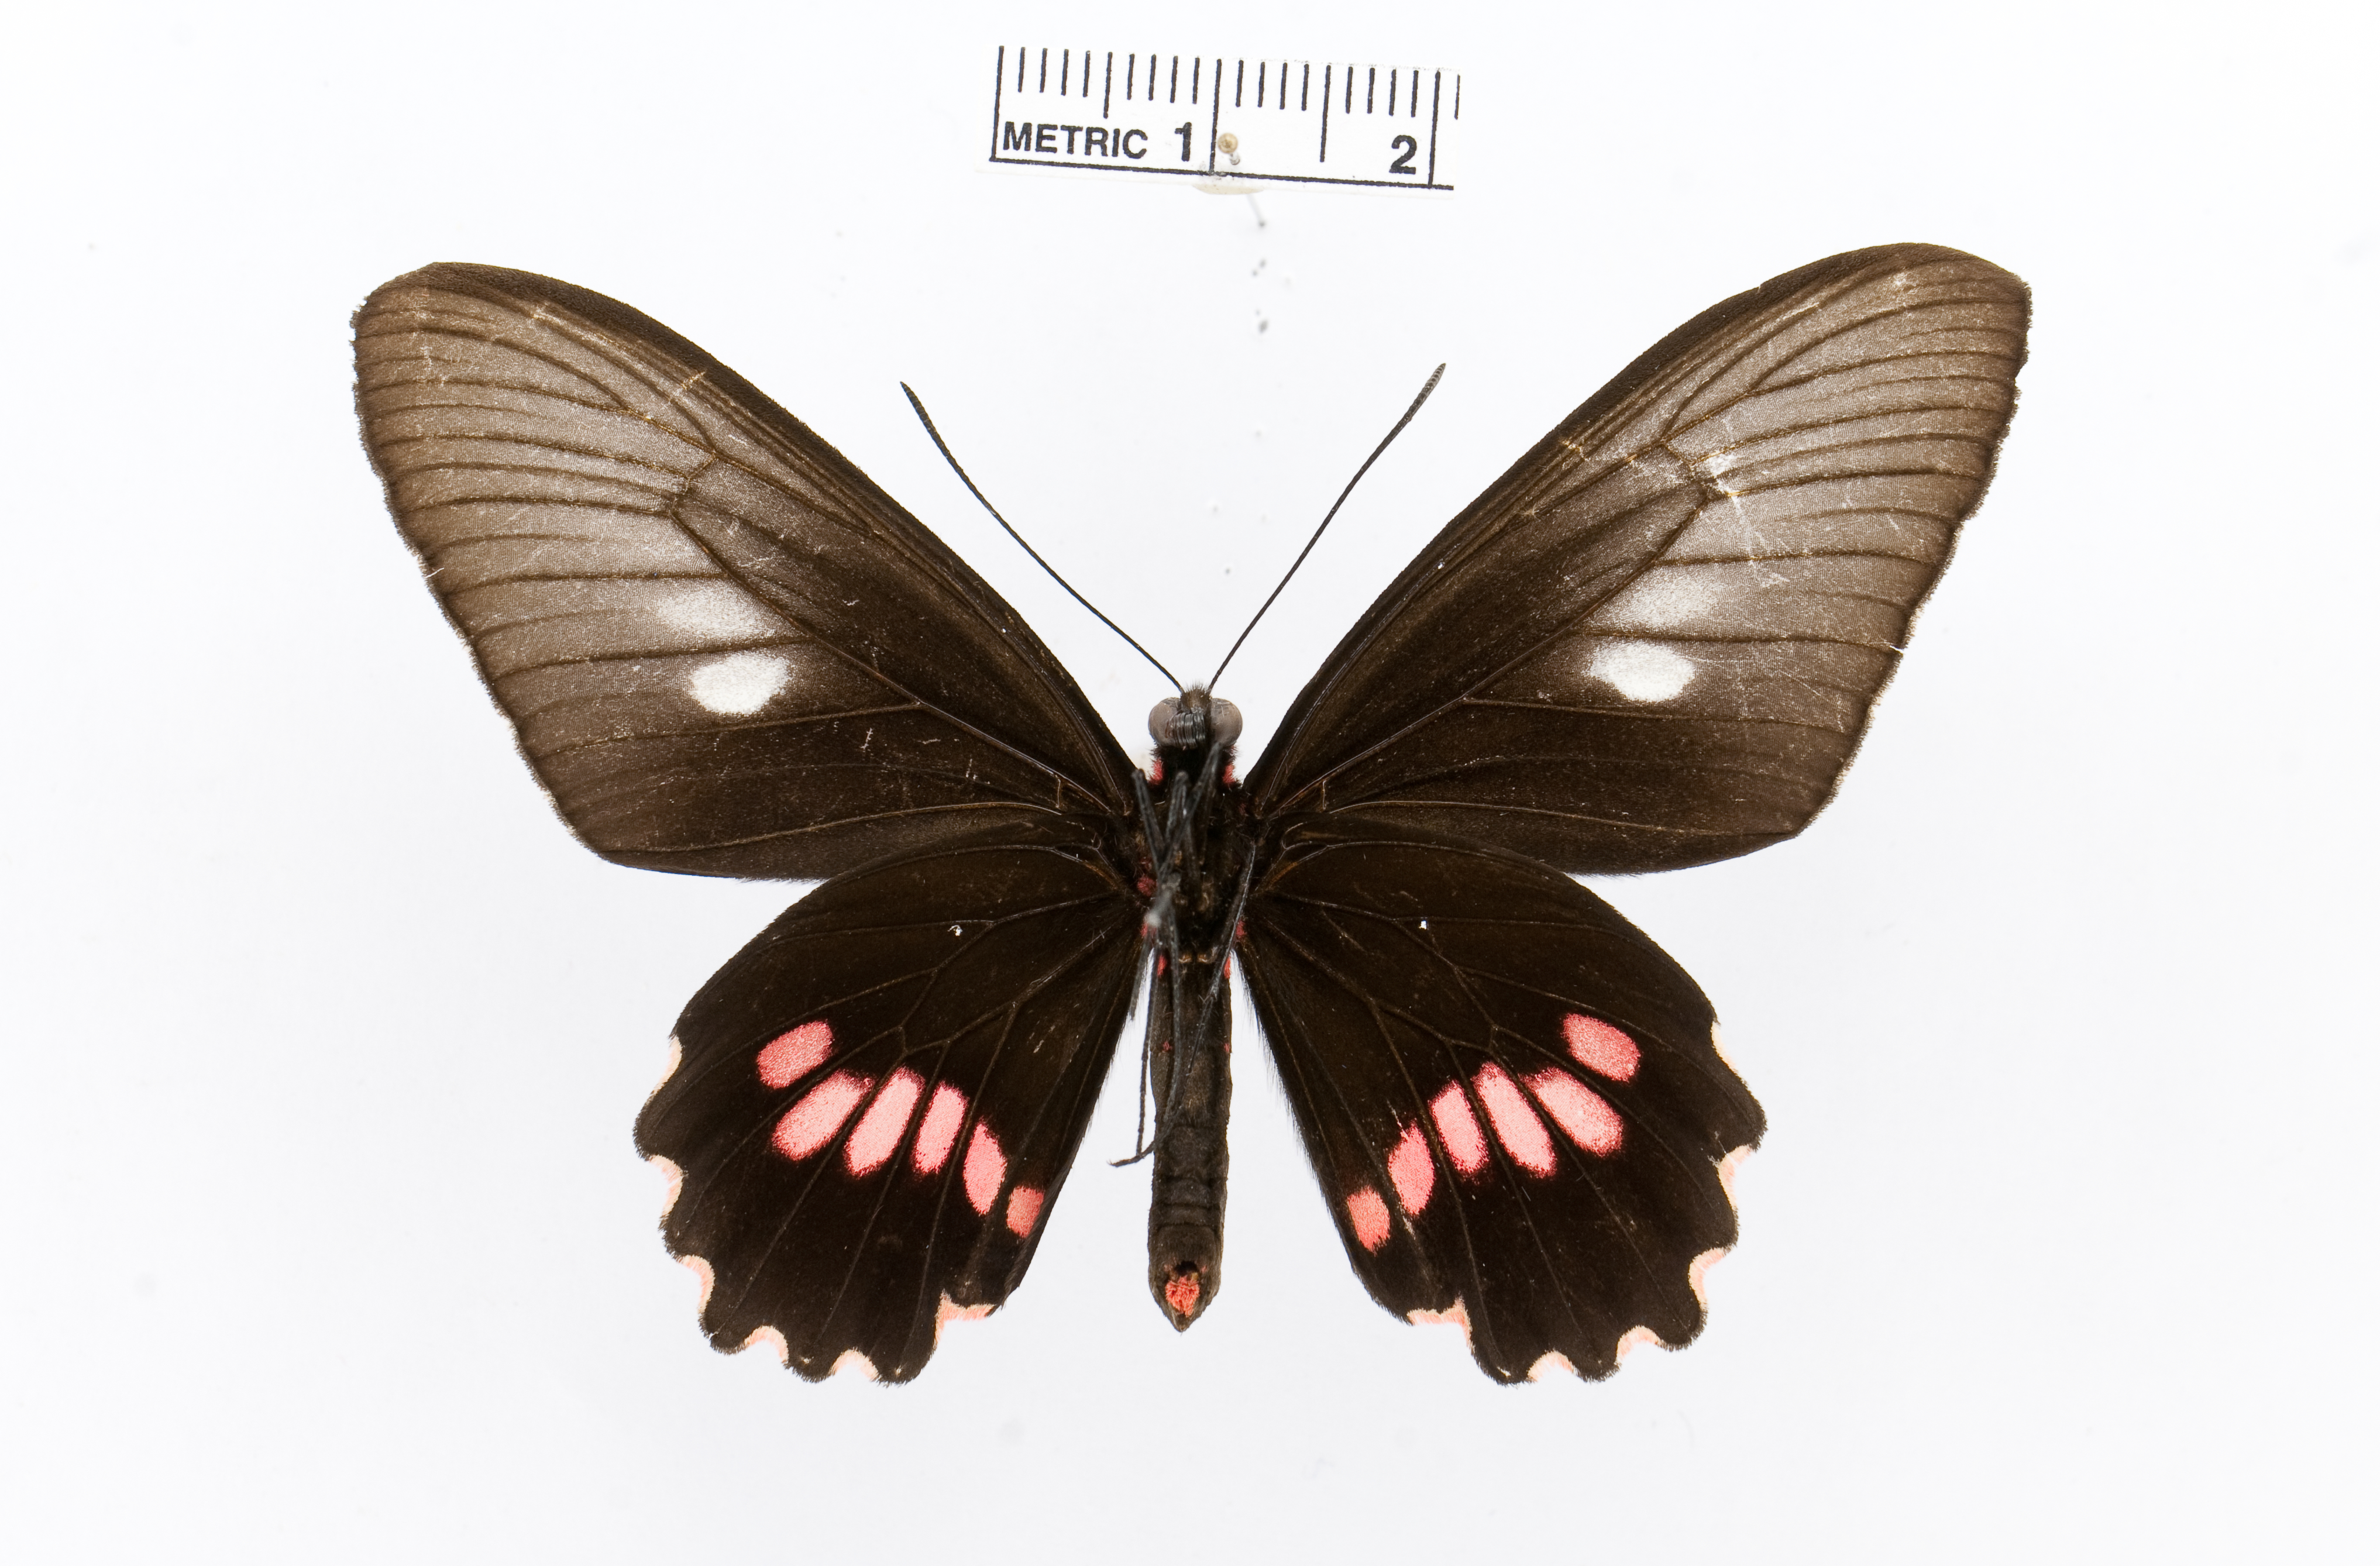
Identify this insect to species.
Parides neophilus
